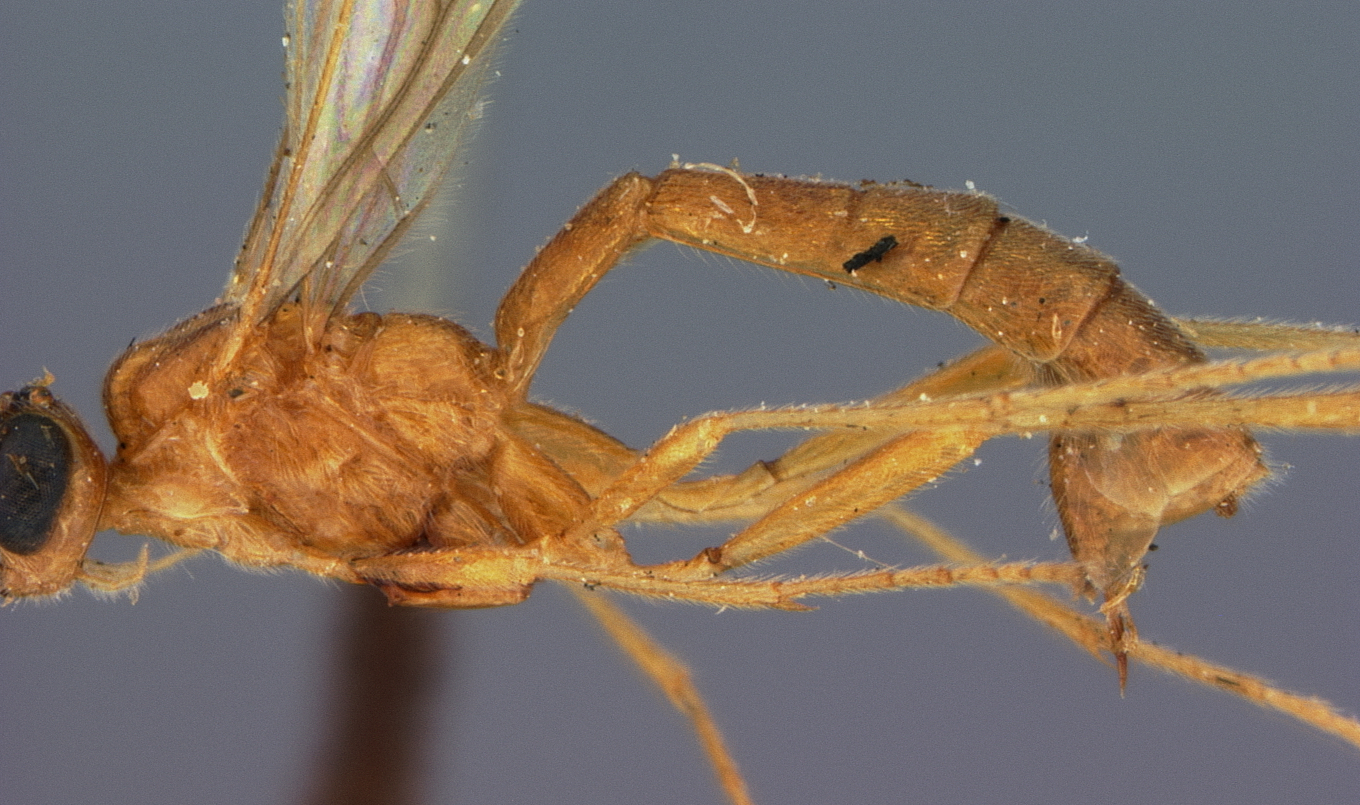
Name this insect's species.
Trigonophatnus philippinensis
